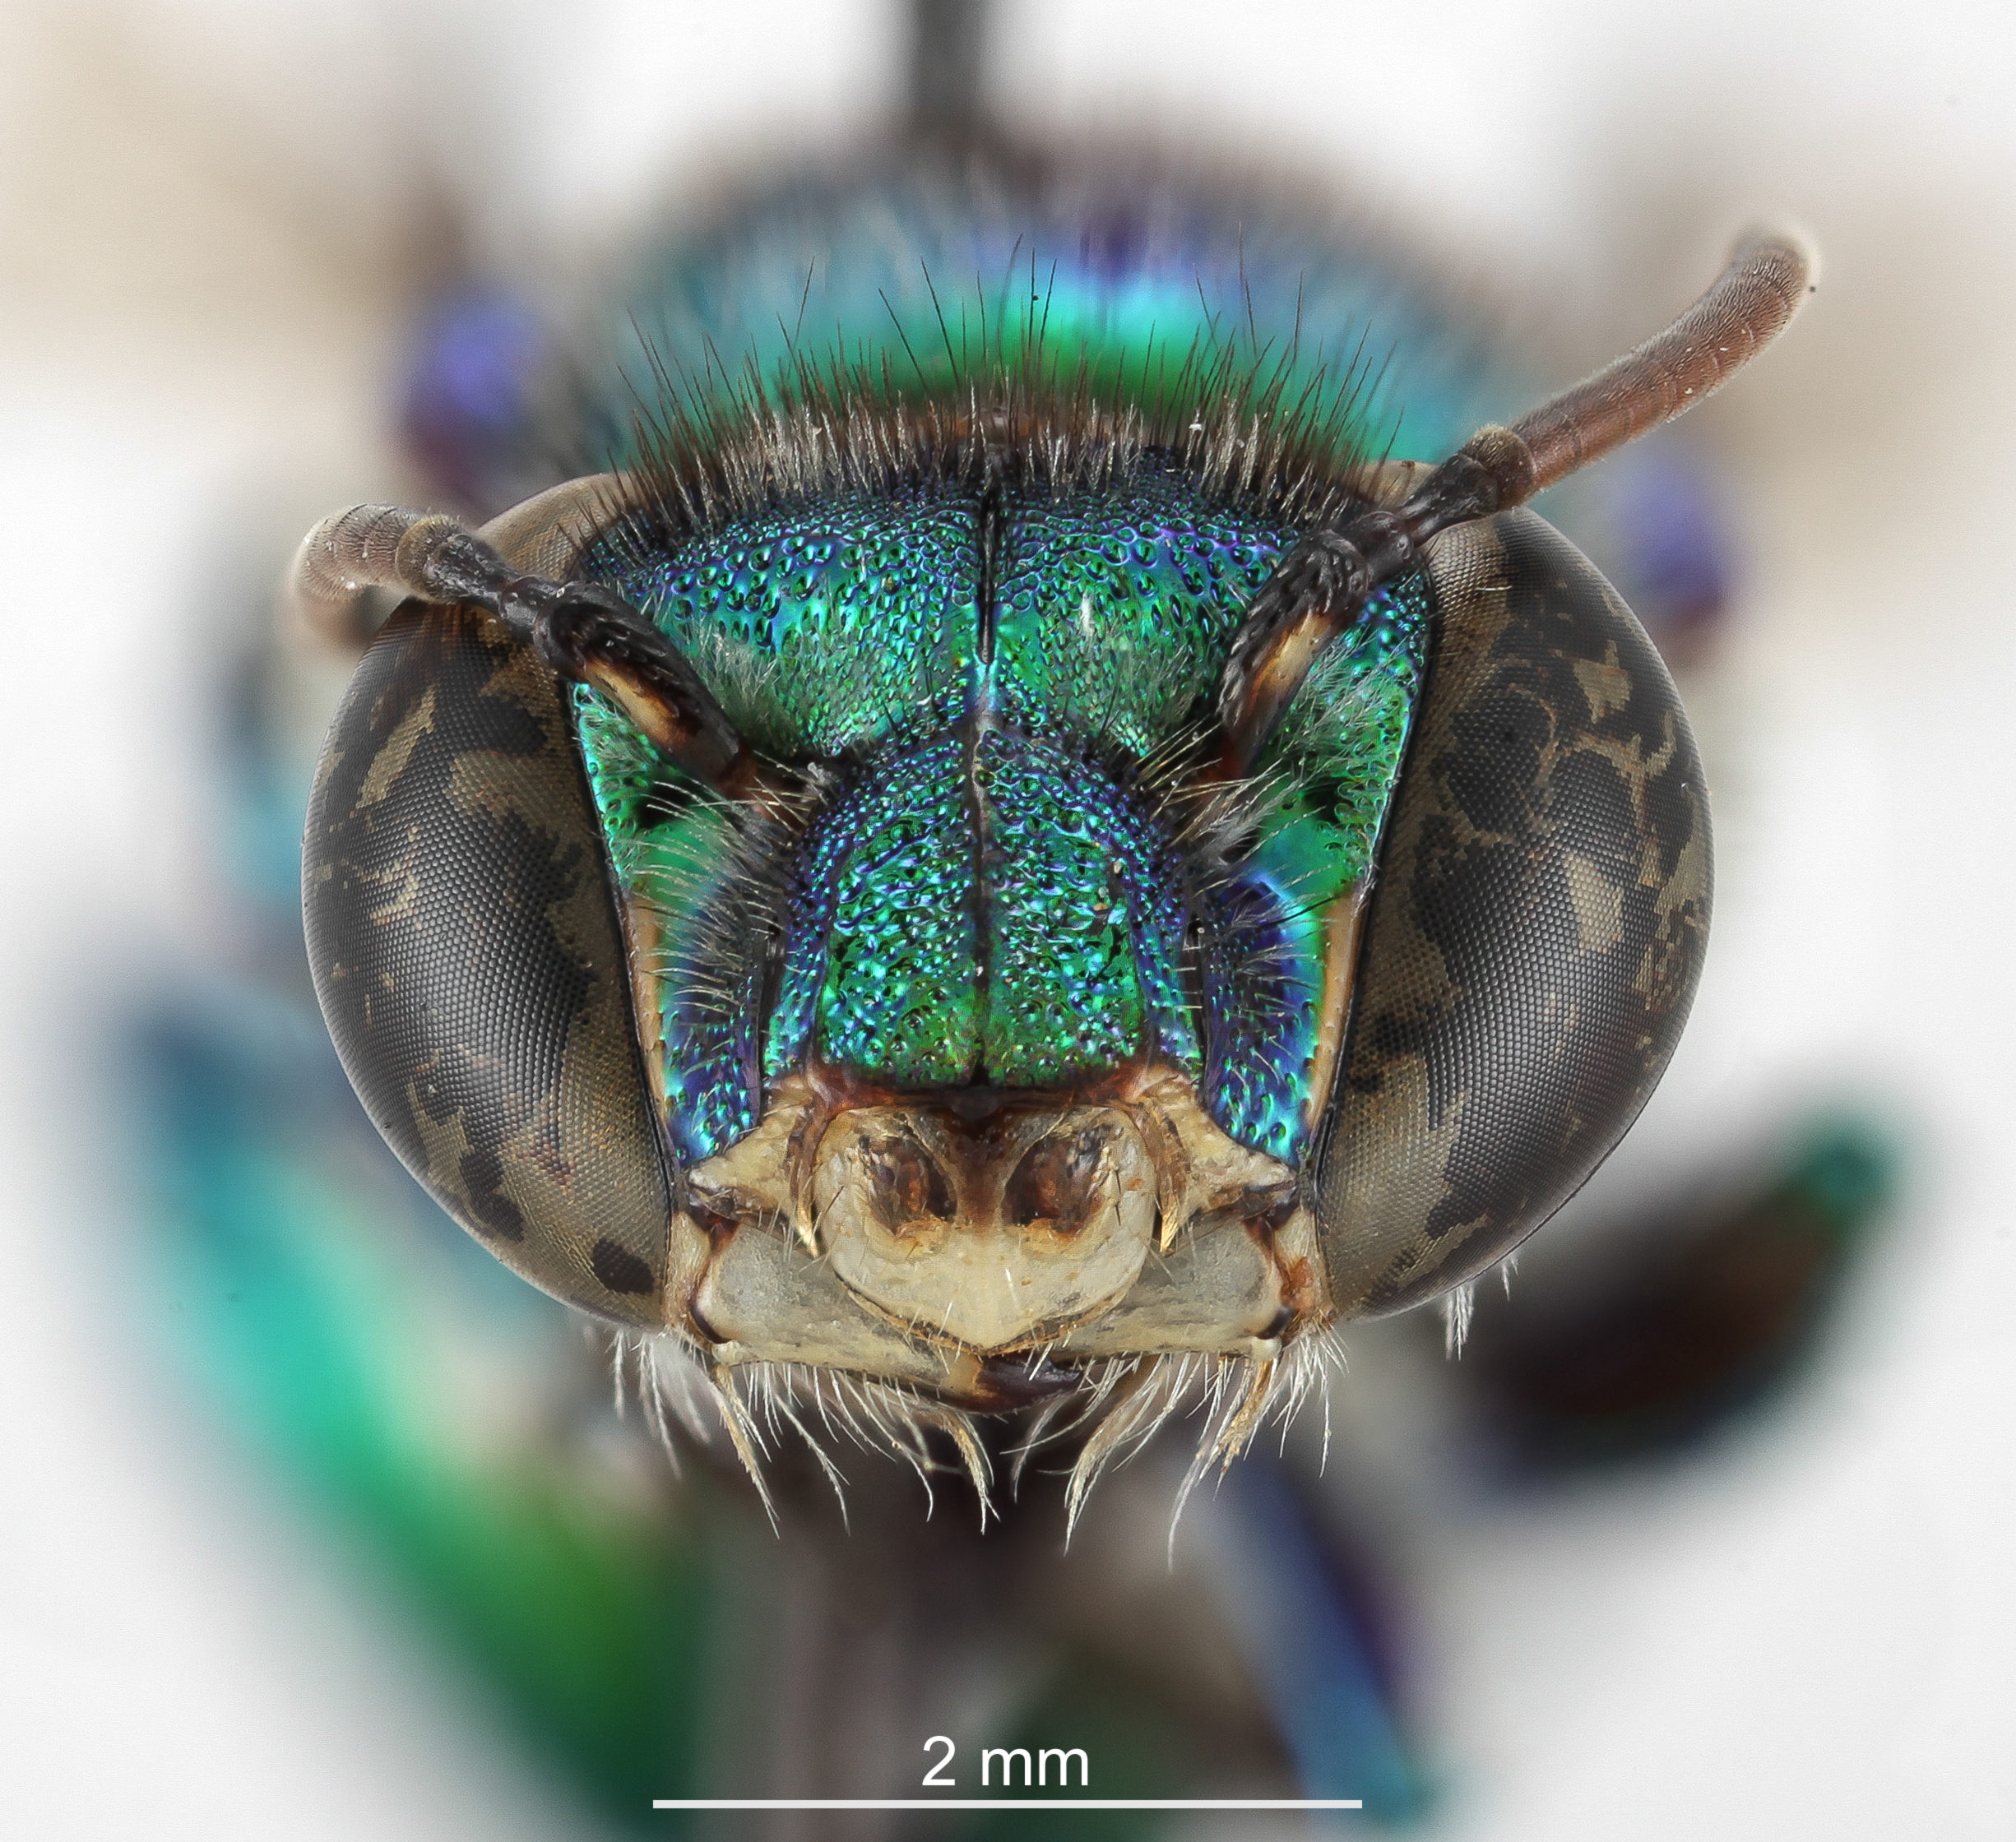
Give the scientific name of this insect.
Euglossa augaspis
